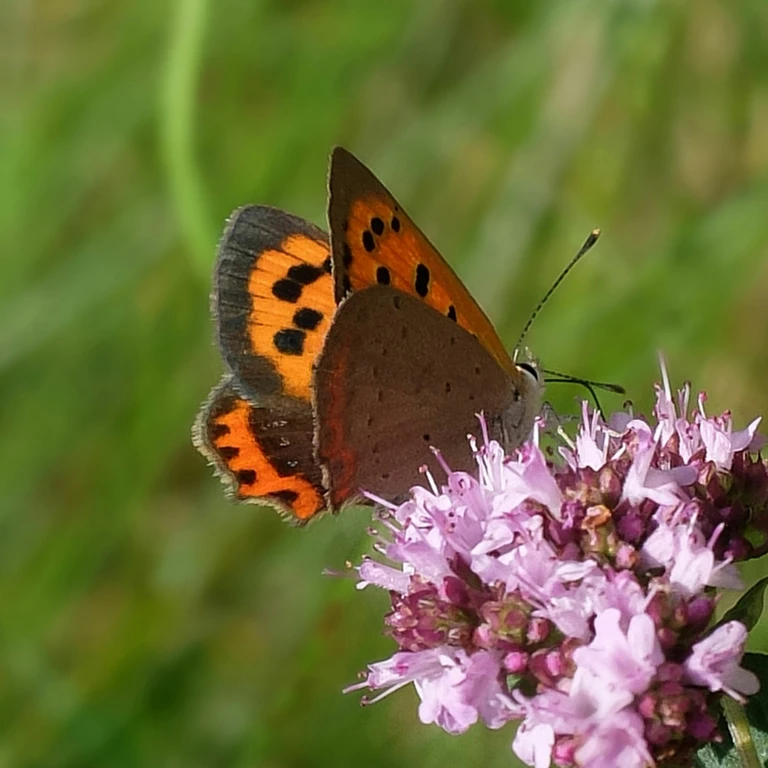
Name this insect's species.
Lycaena phlaeas
